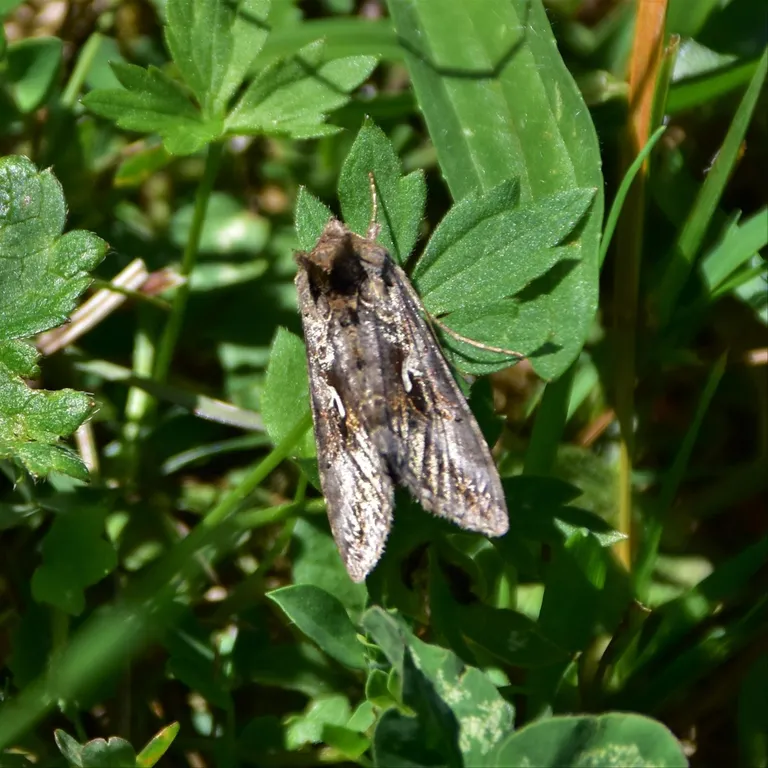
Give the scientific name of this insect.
Autographa gamma
